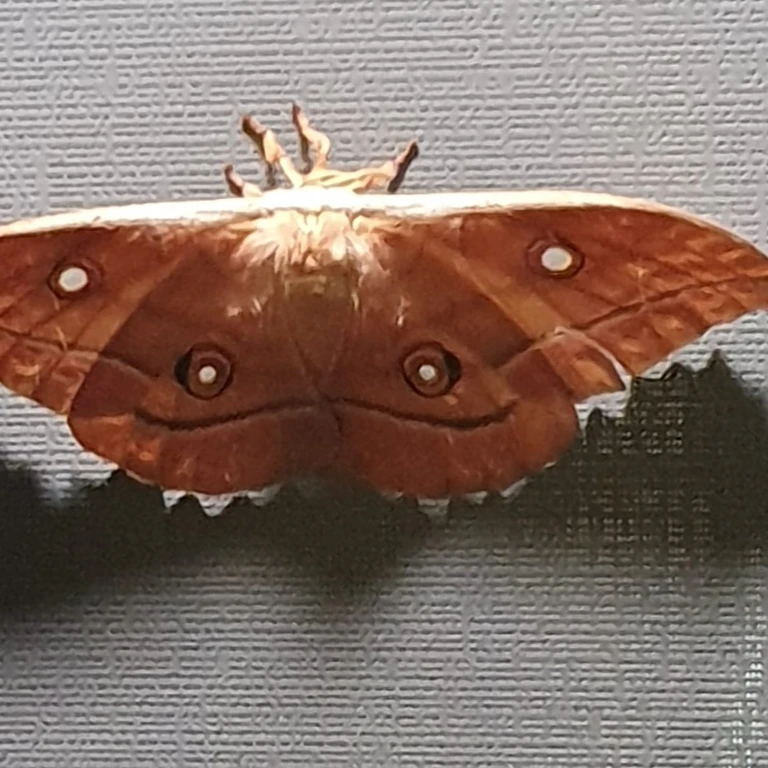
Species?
Antheraea yamamai
